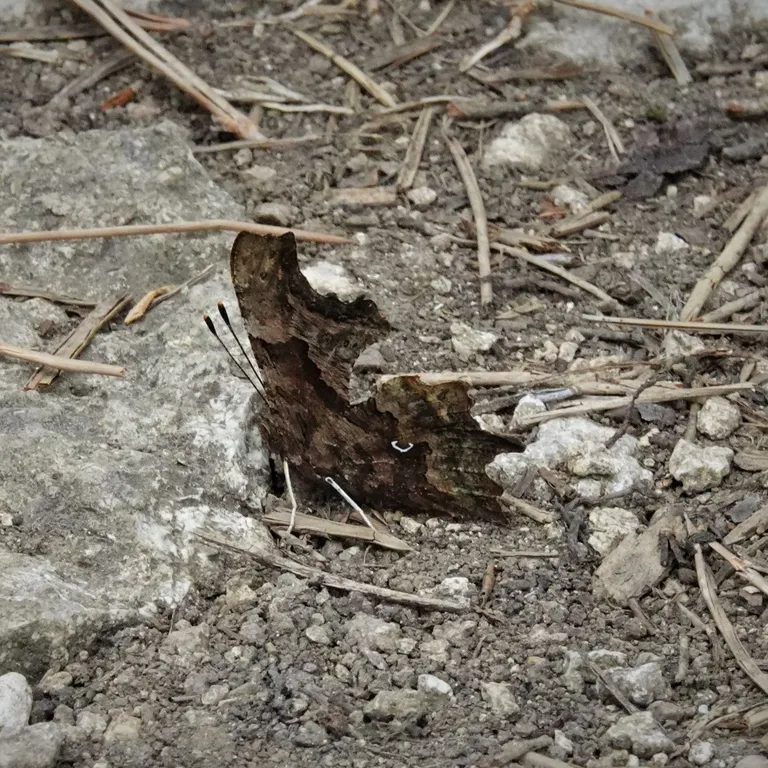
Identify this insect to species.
Polygonia c-album
